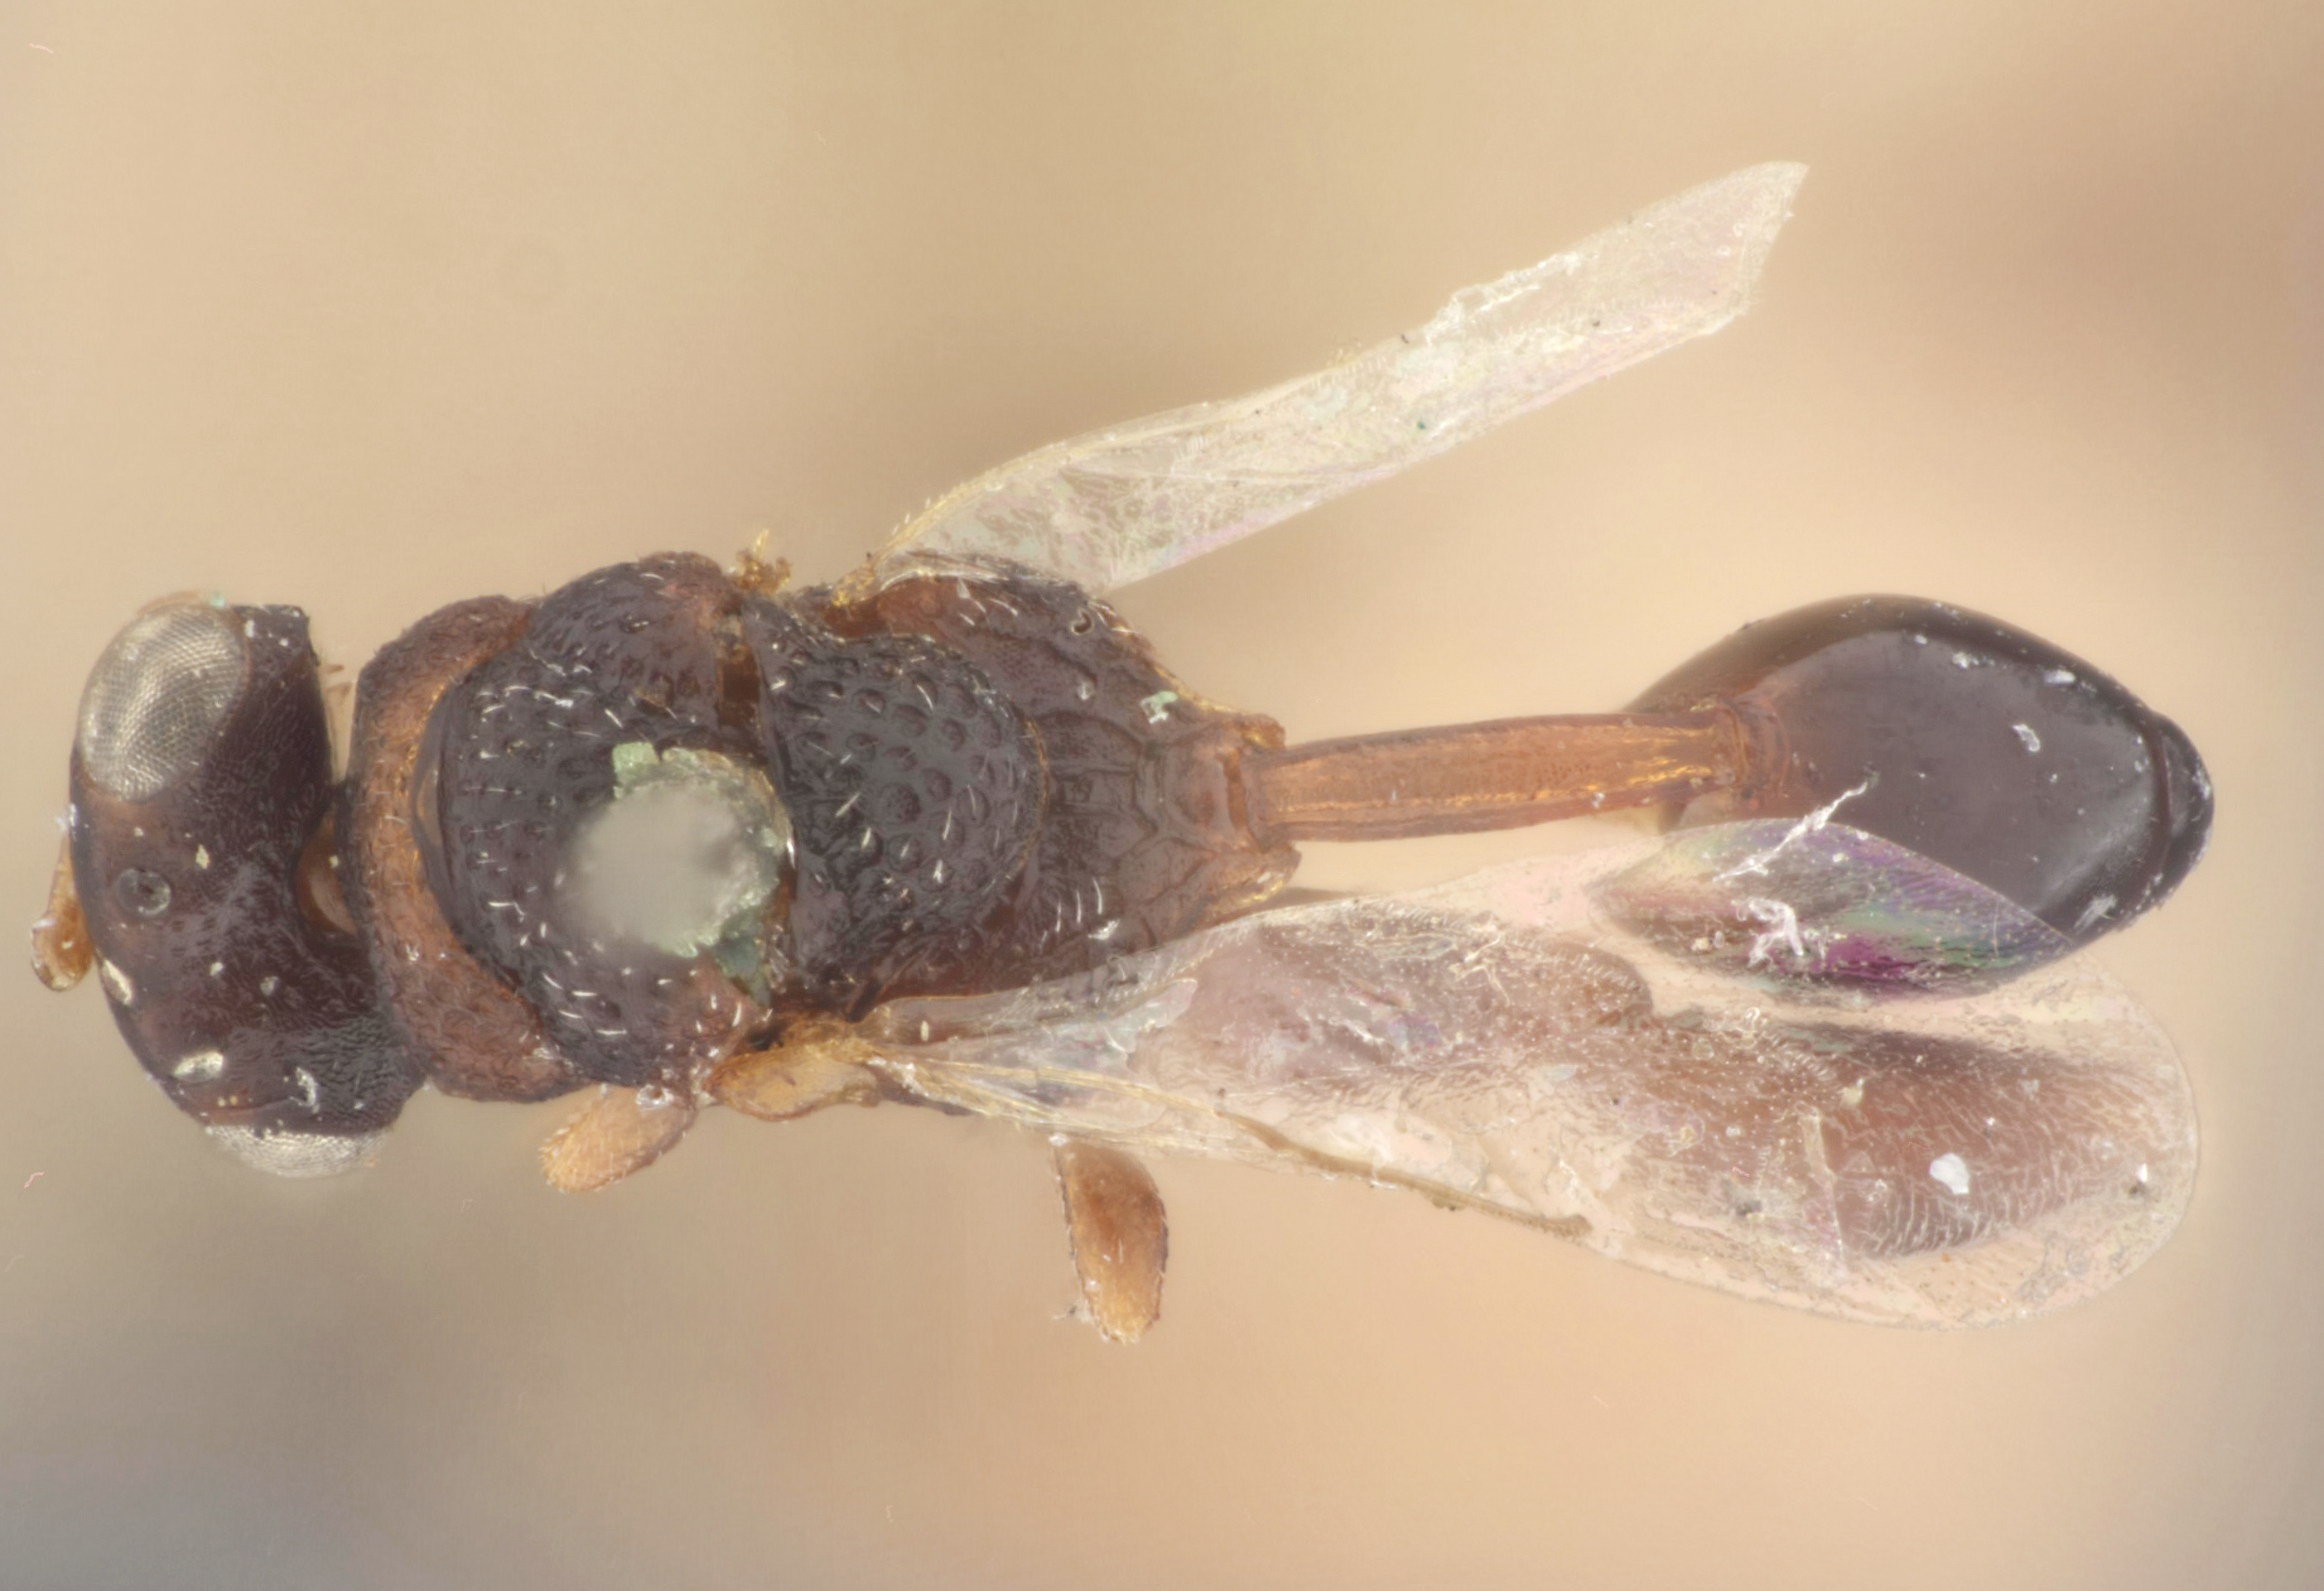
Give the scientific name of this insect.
Arretocera sanctijohani
